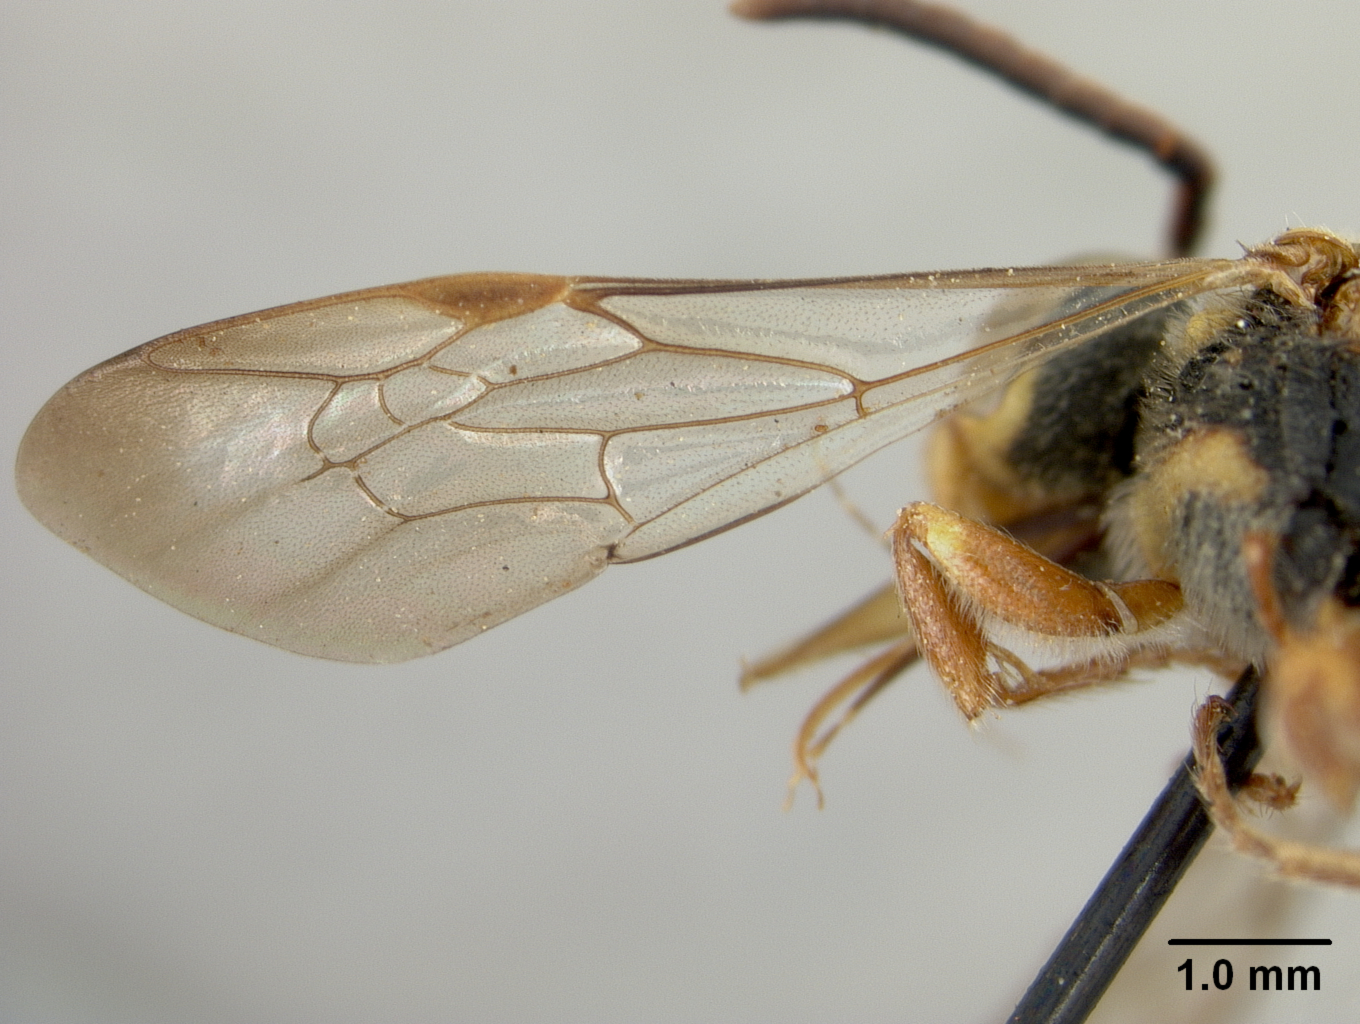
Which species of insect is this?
Nomada fragariae
